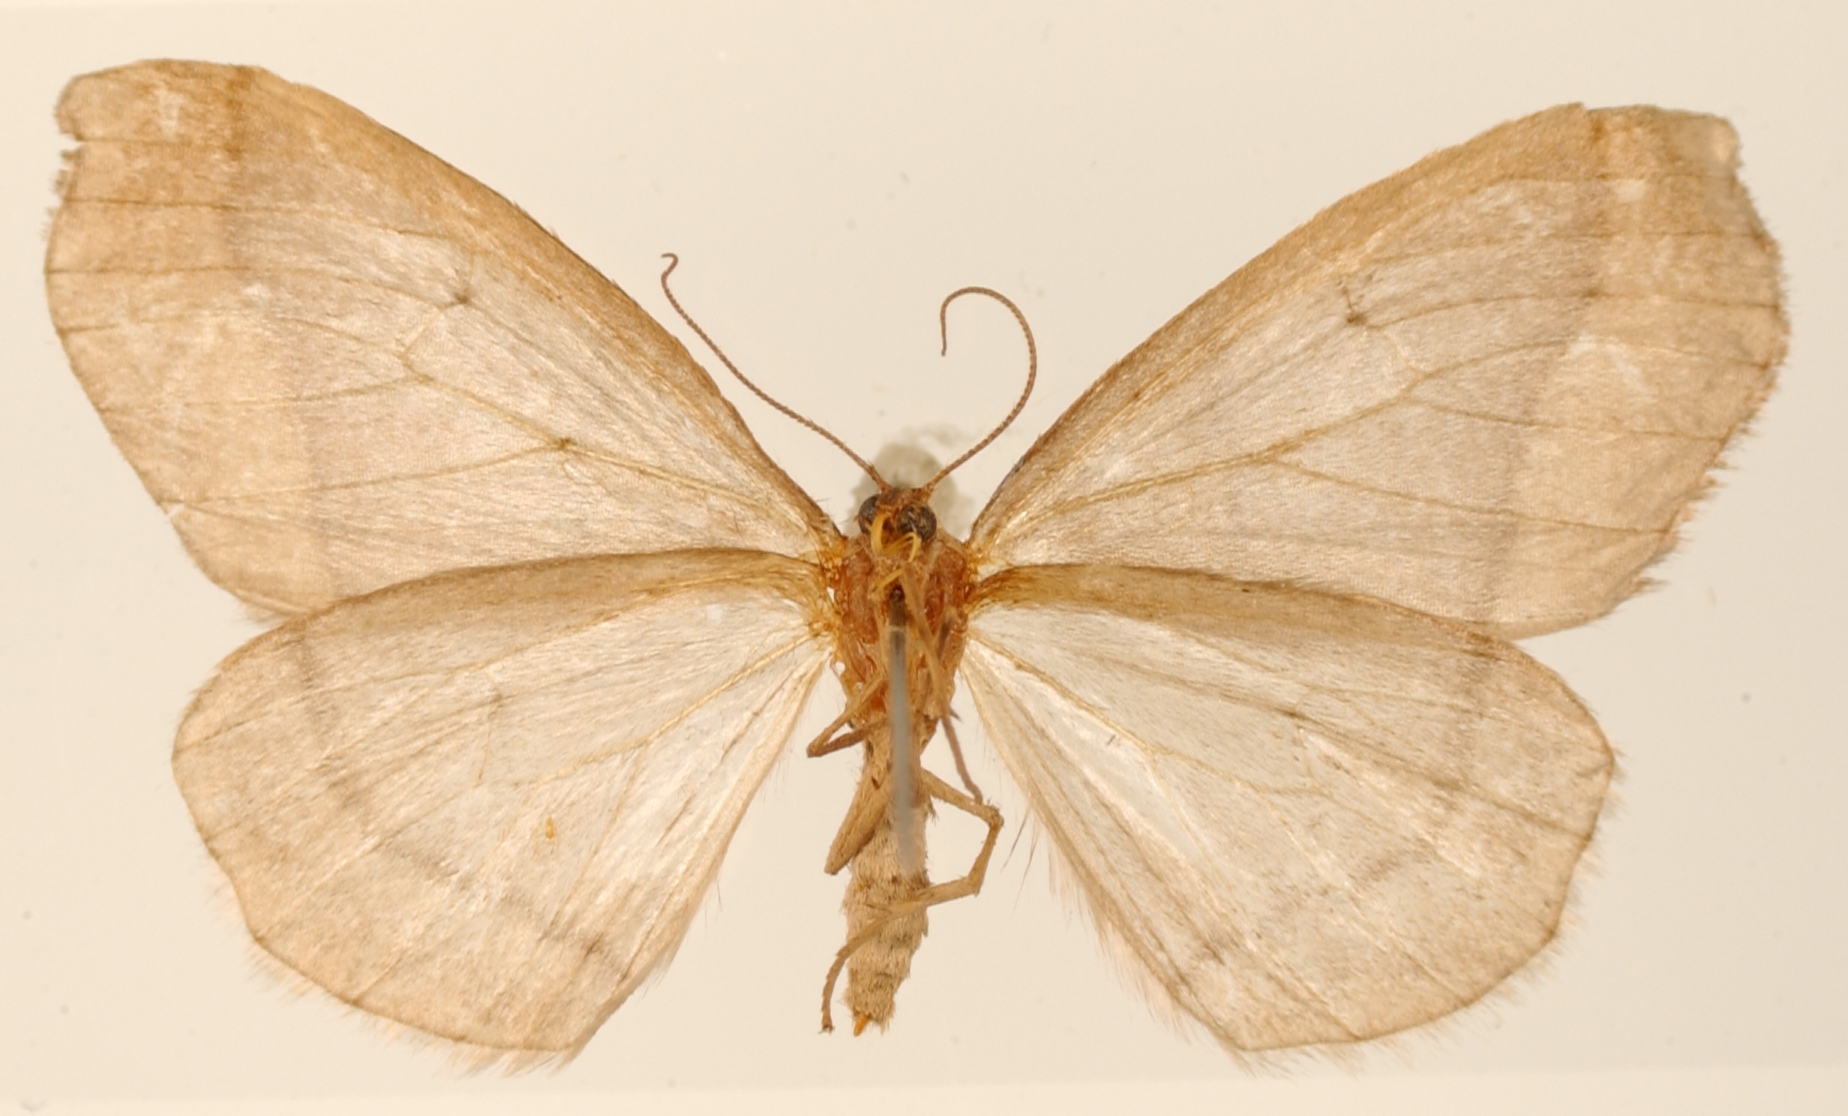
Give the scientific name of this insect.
Heteroleuca subfalcata
